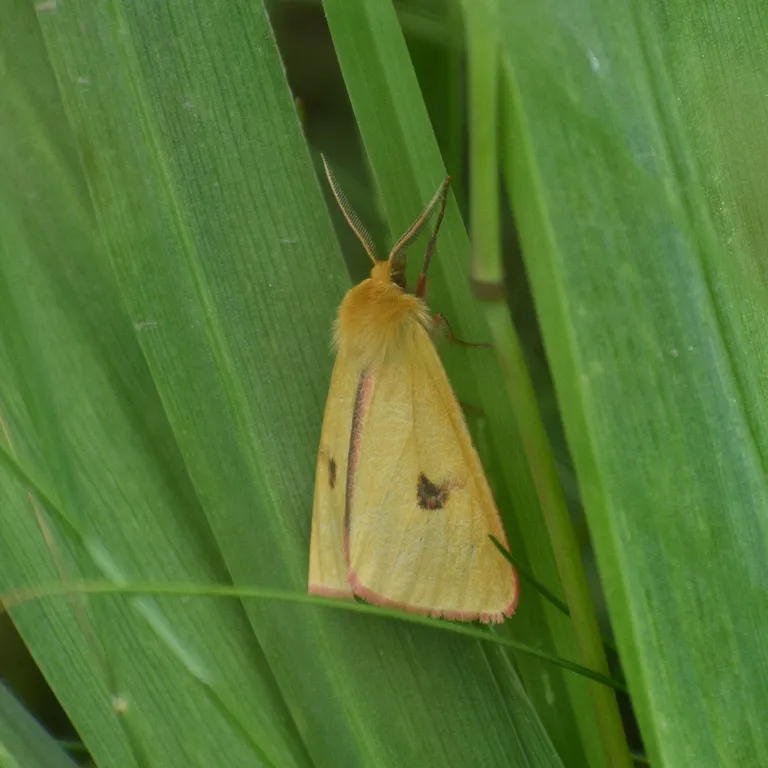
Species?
Diacrisia sannio
